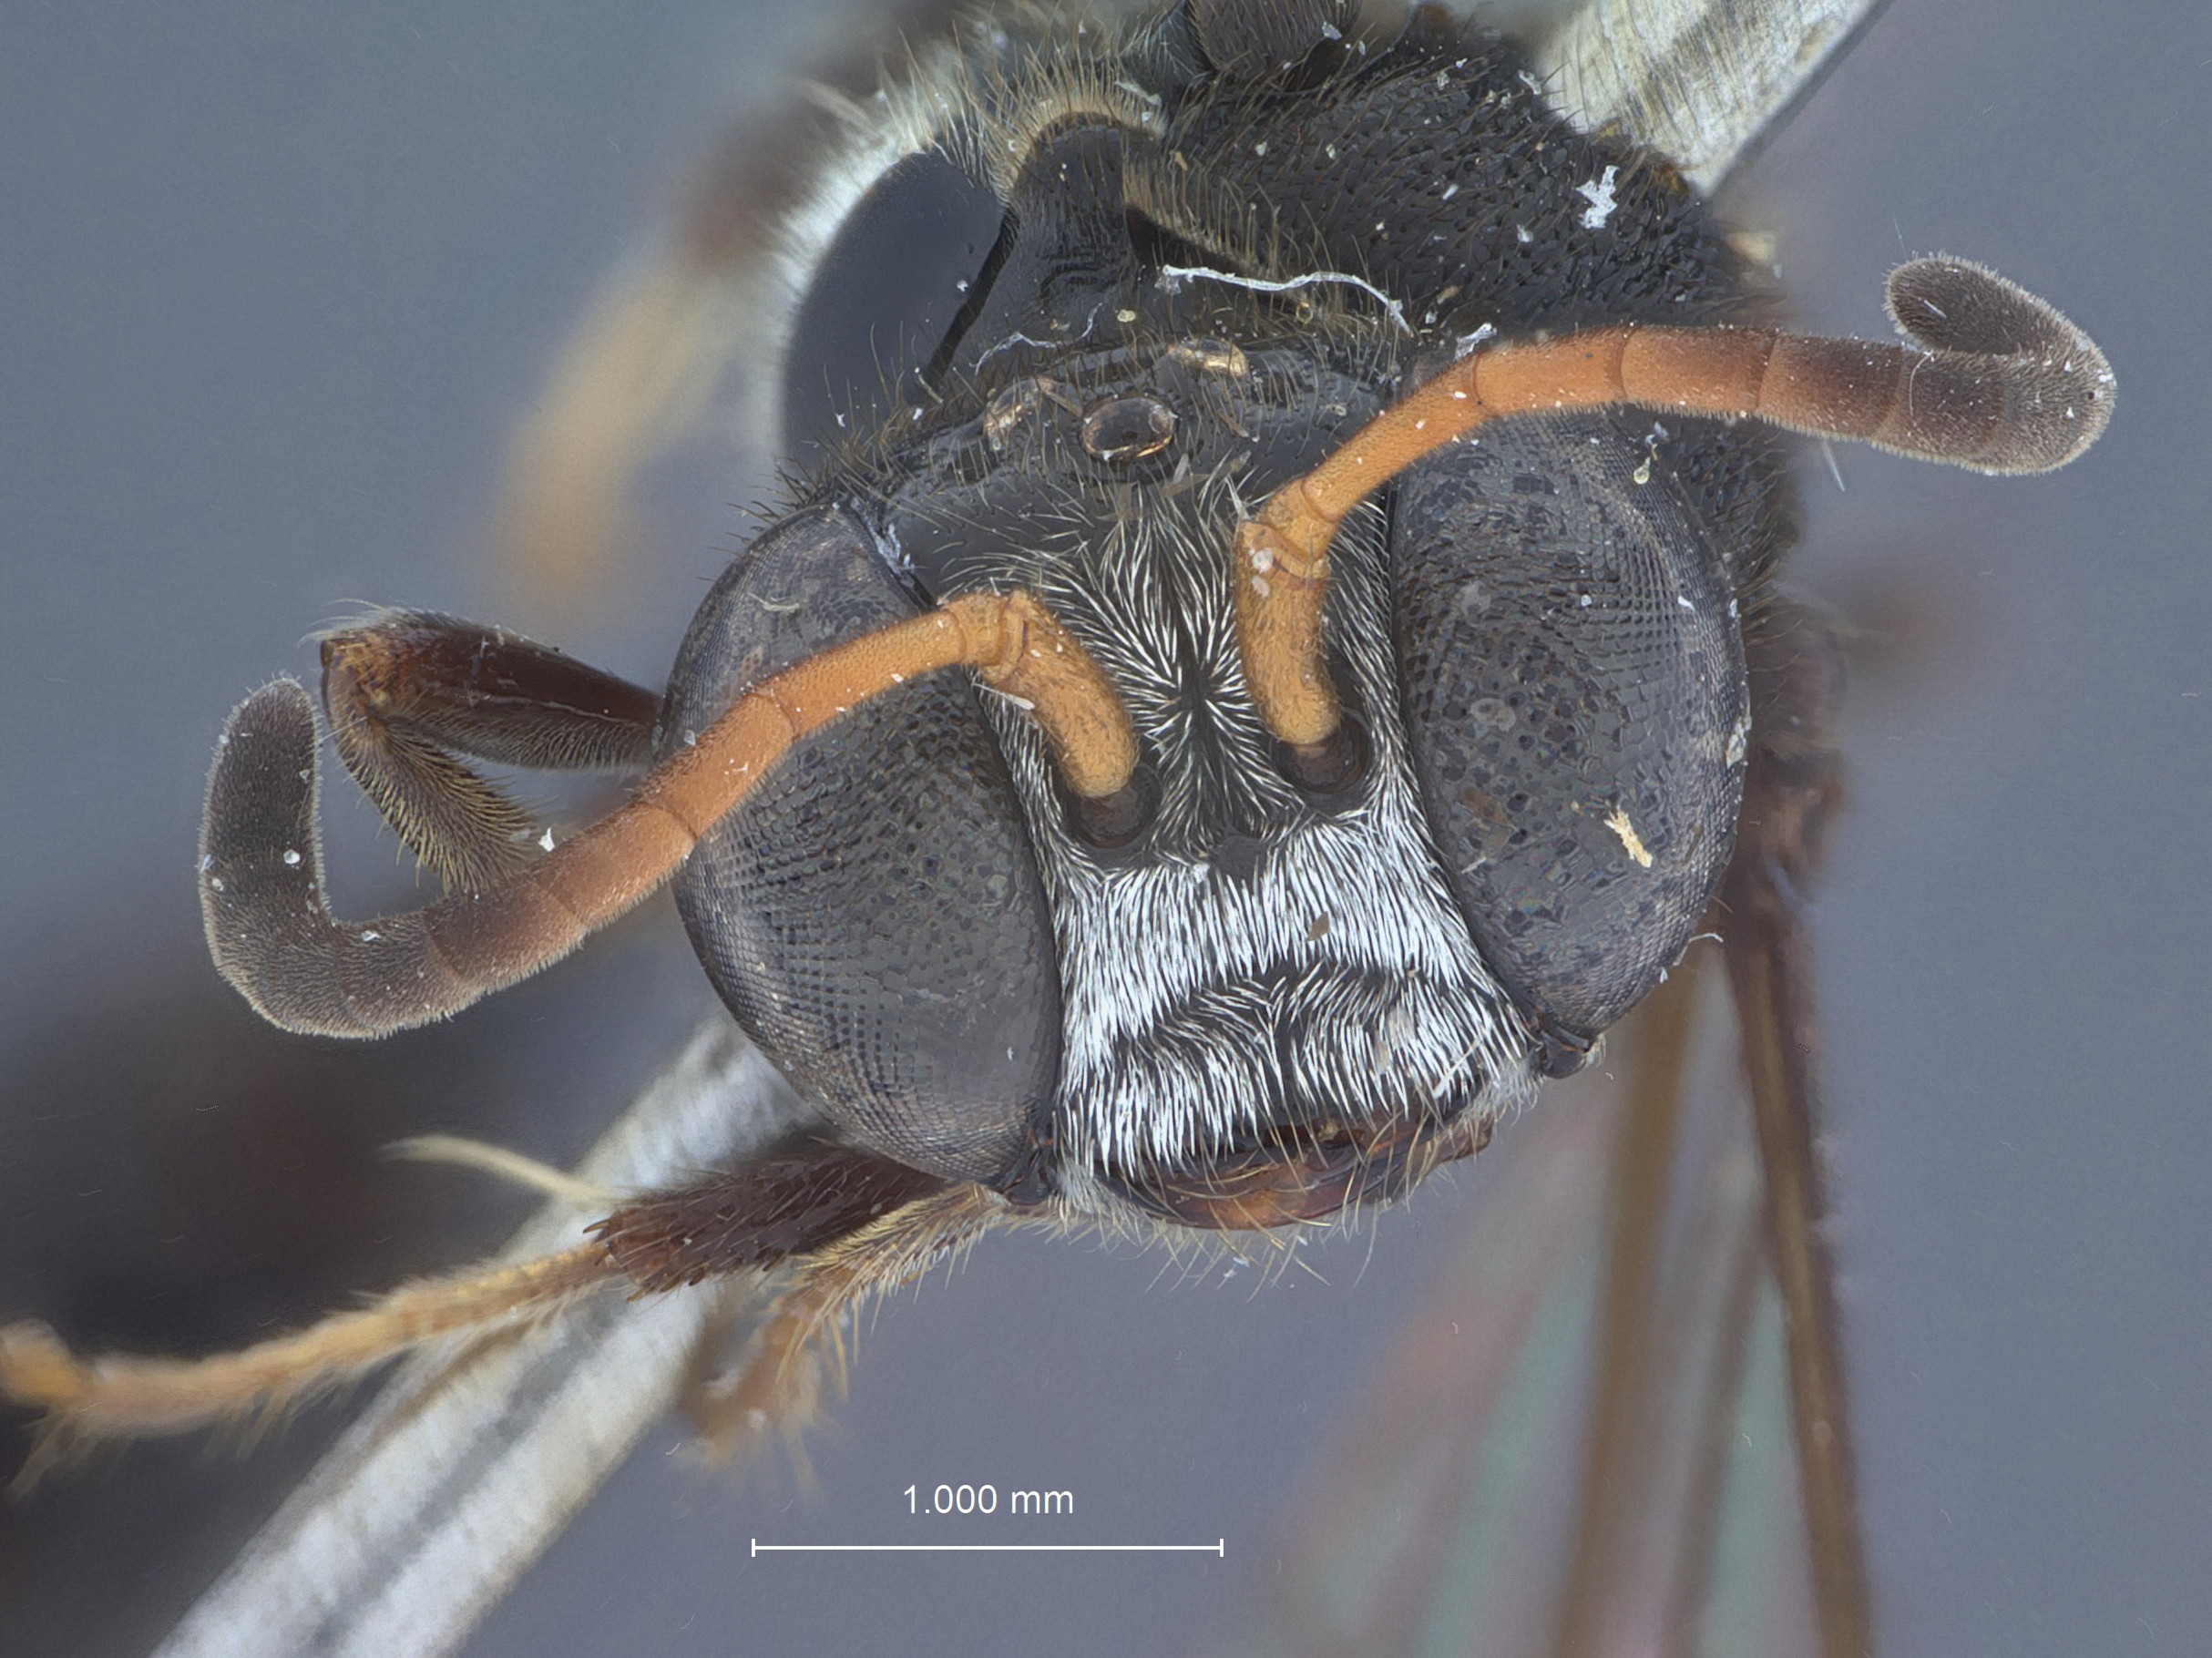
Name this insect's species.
Psen canalicus
